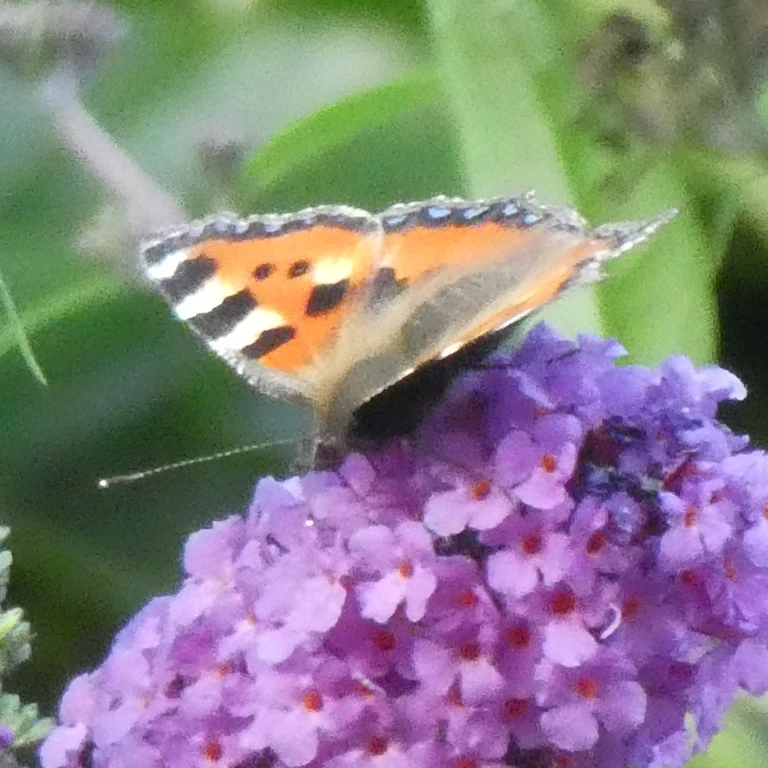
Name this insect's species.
Aglais urticae
